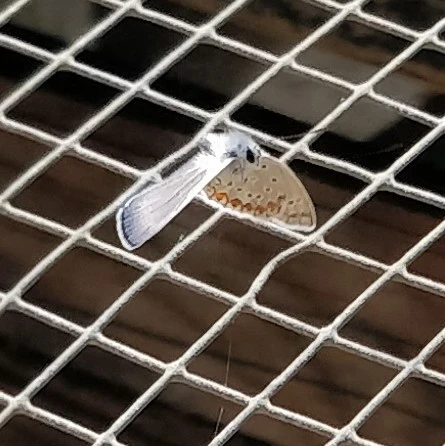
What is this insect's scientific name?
Polyommatus icarus
